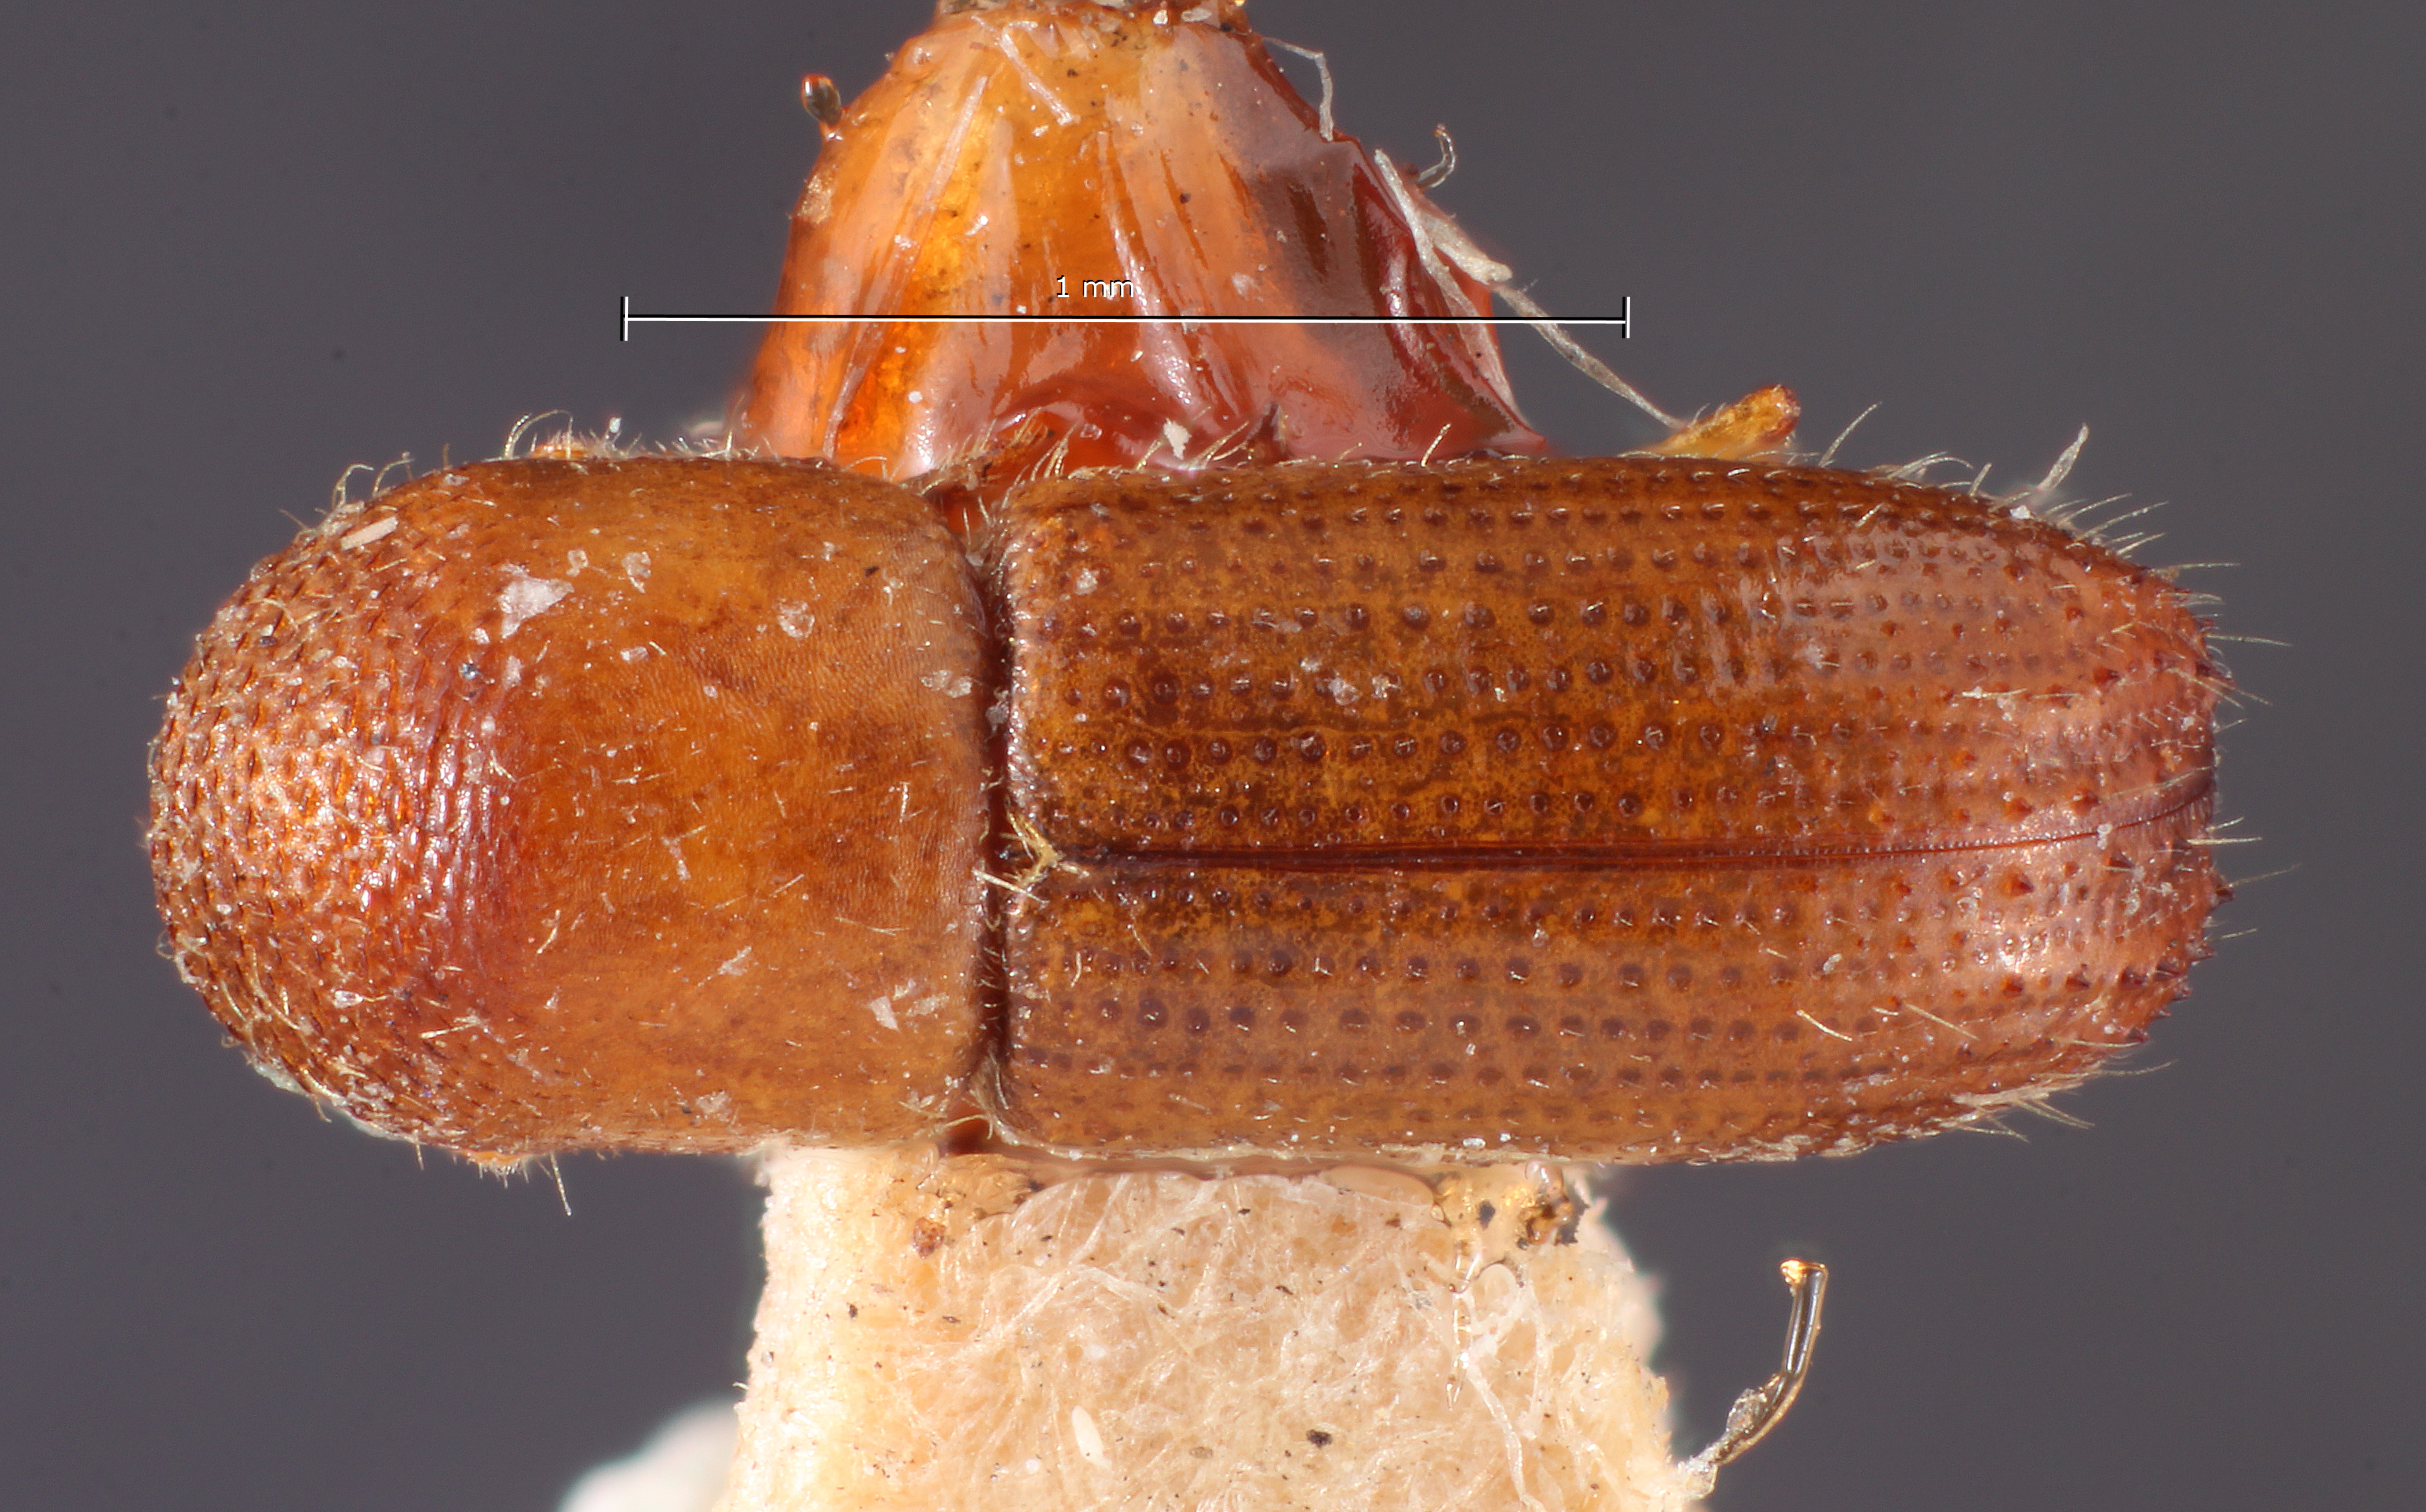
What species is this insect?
Xyleborinus floridensis (also Xyleborus floridensis)
